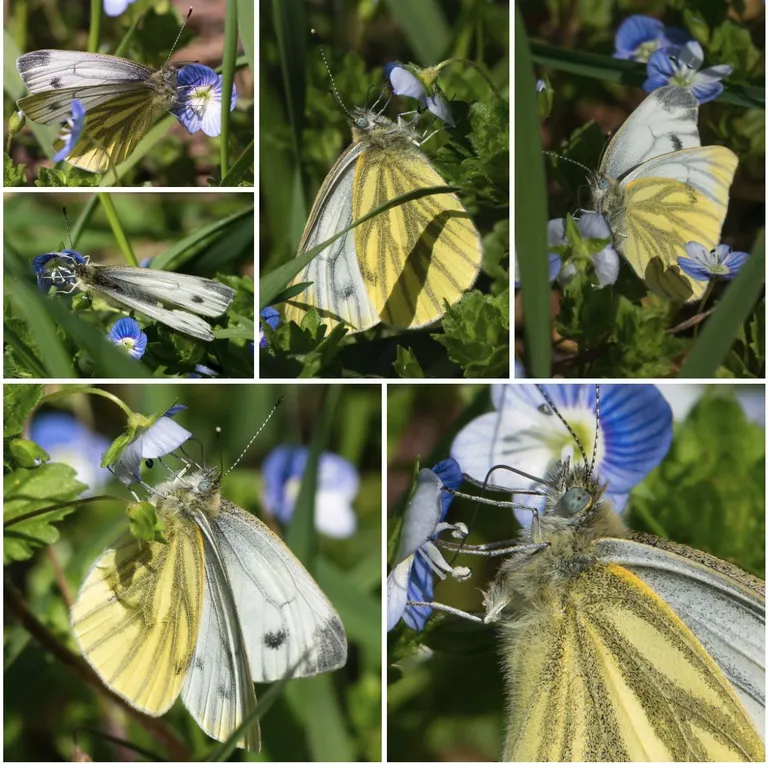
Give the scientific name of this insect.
Pieris napi
